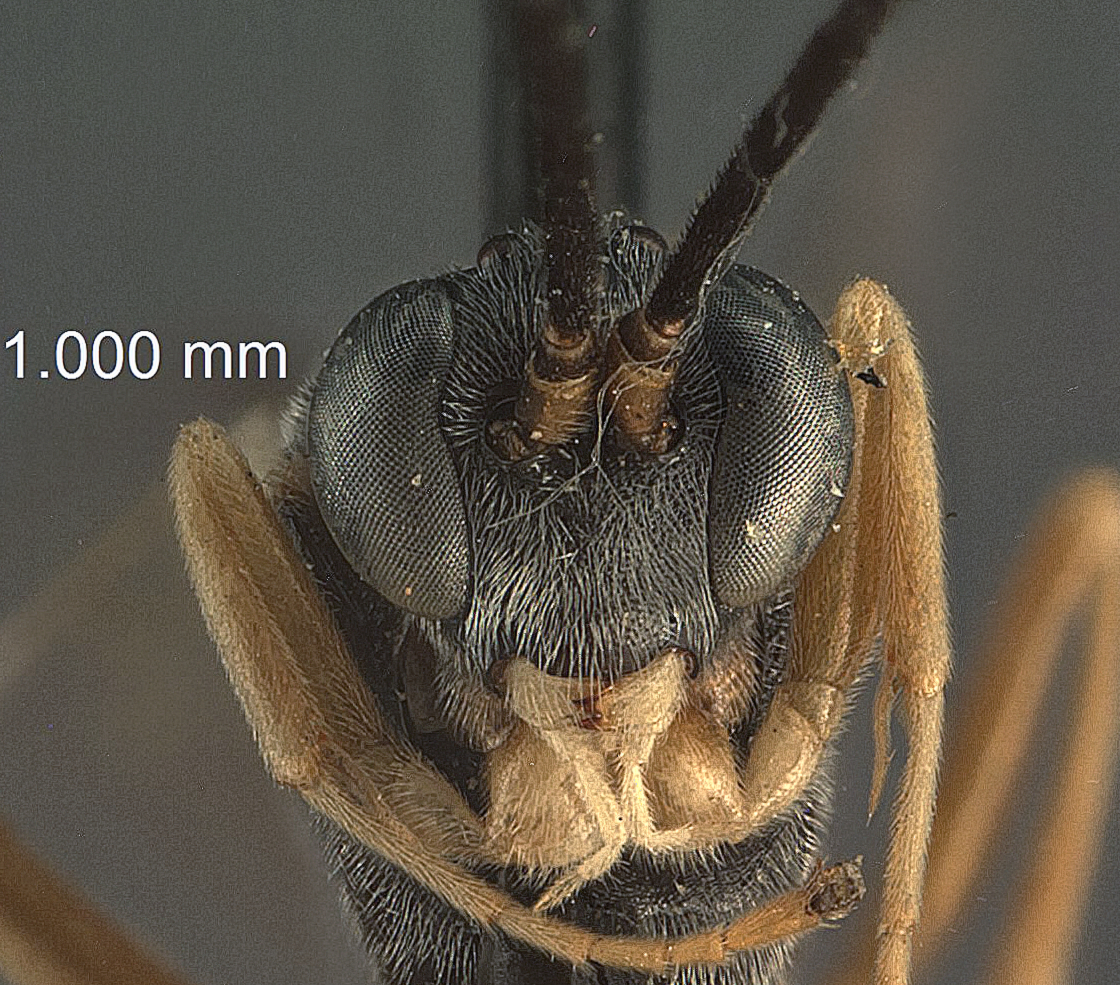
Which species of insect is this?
Limneria oedemisiae
